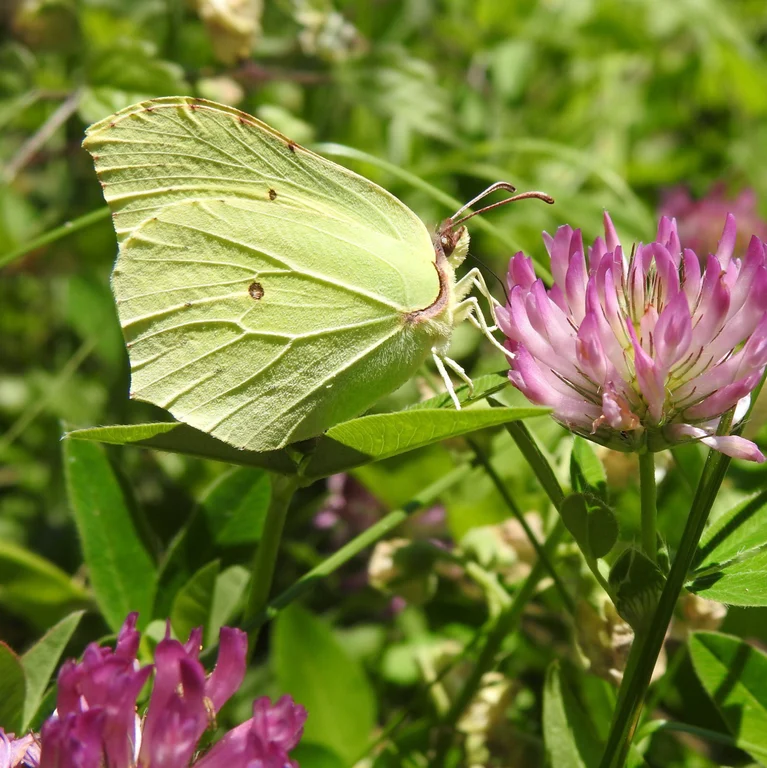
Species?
Gonepteryx rhamni
